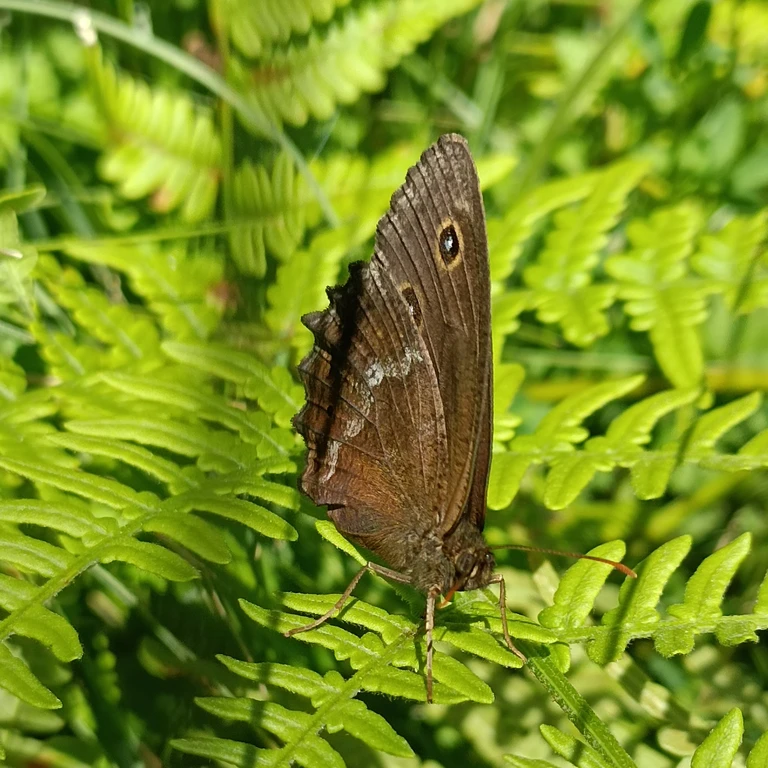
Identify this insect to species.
Minois dryas
